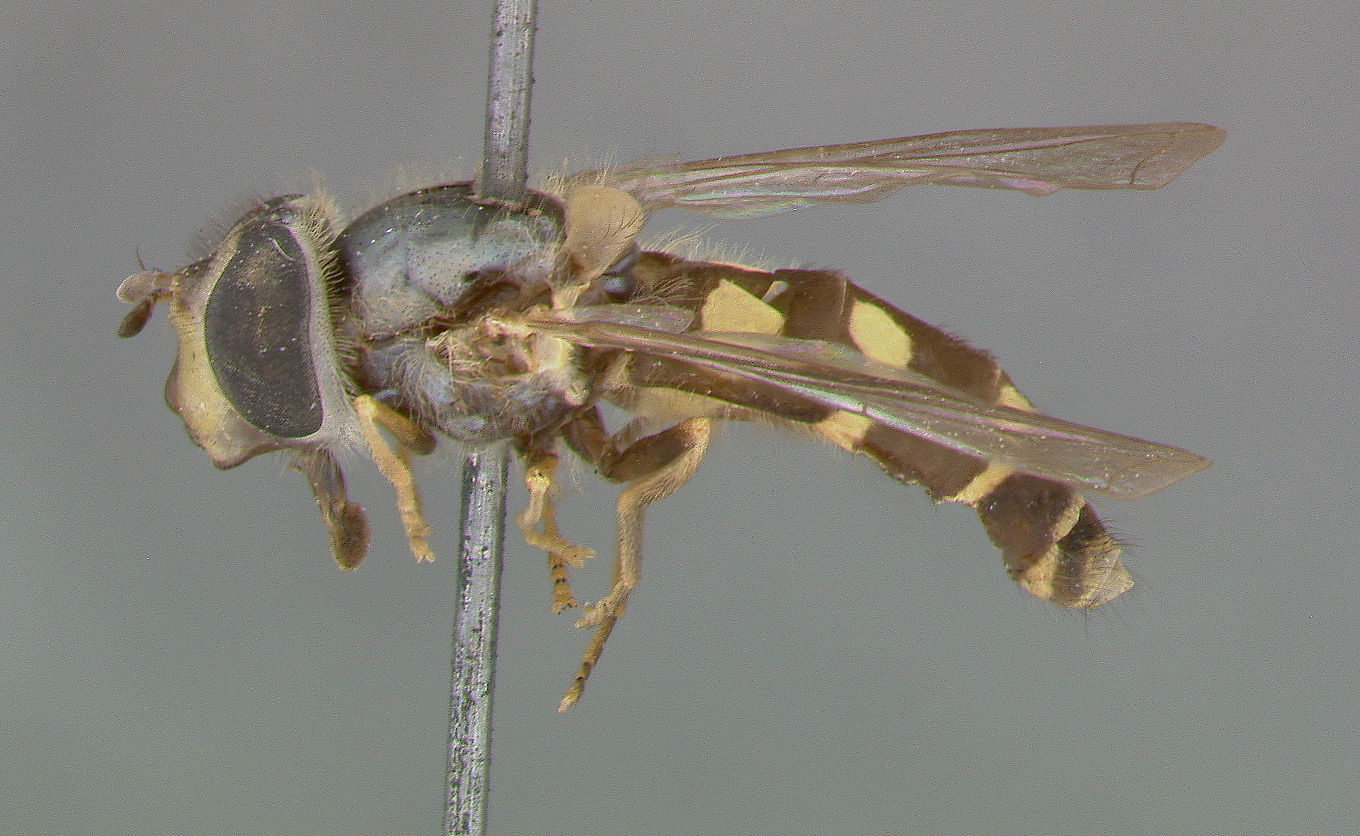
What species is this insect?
Syrphus disgergus
